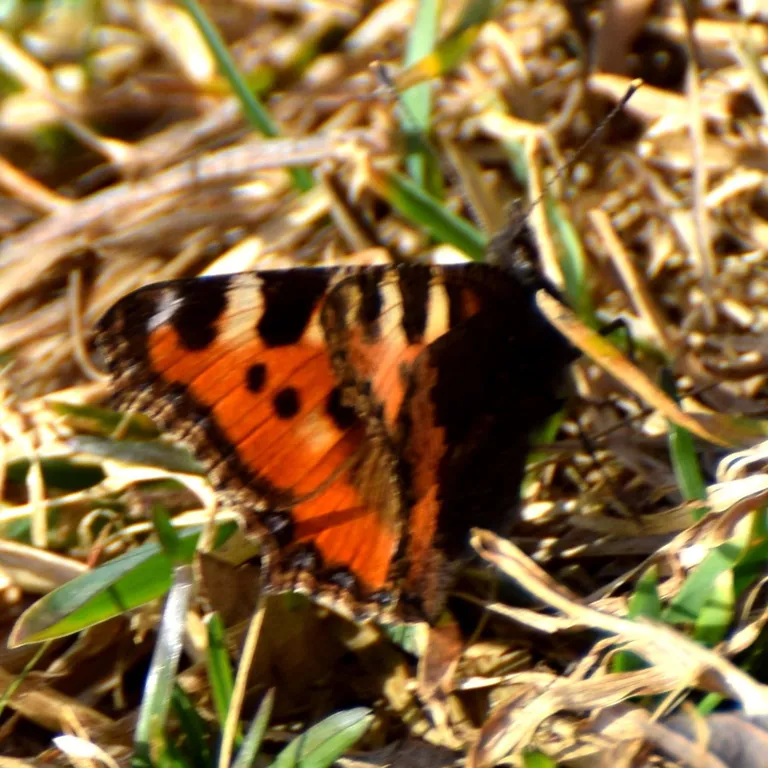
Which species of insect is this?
Aglais urticae
